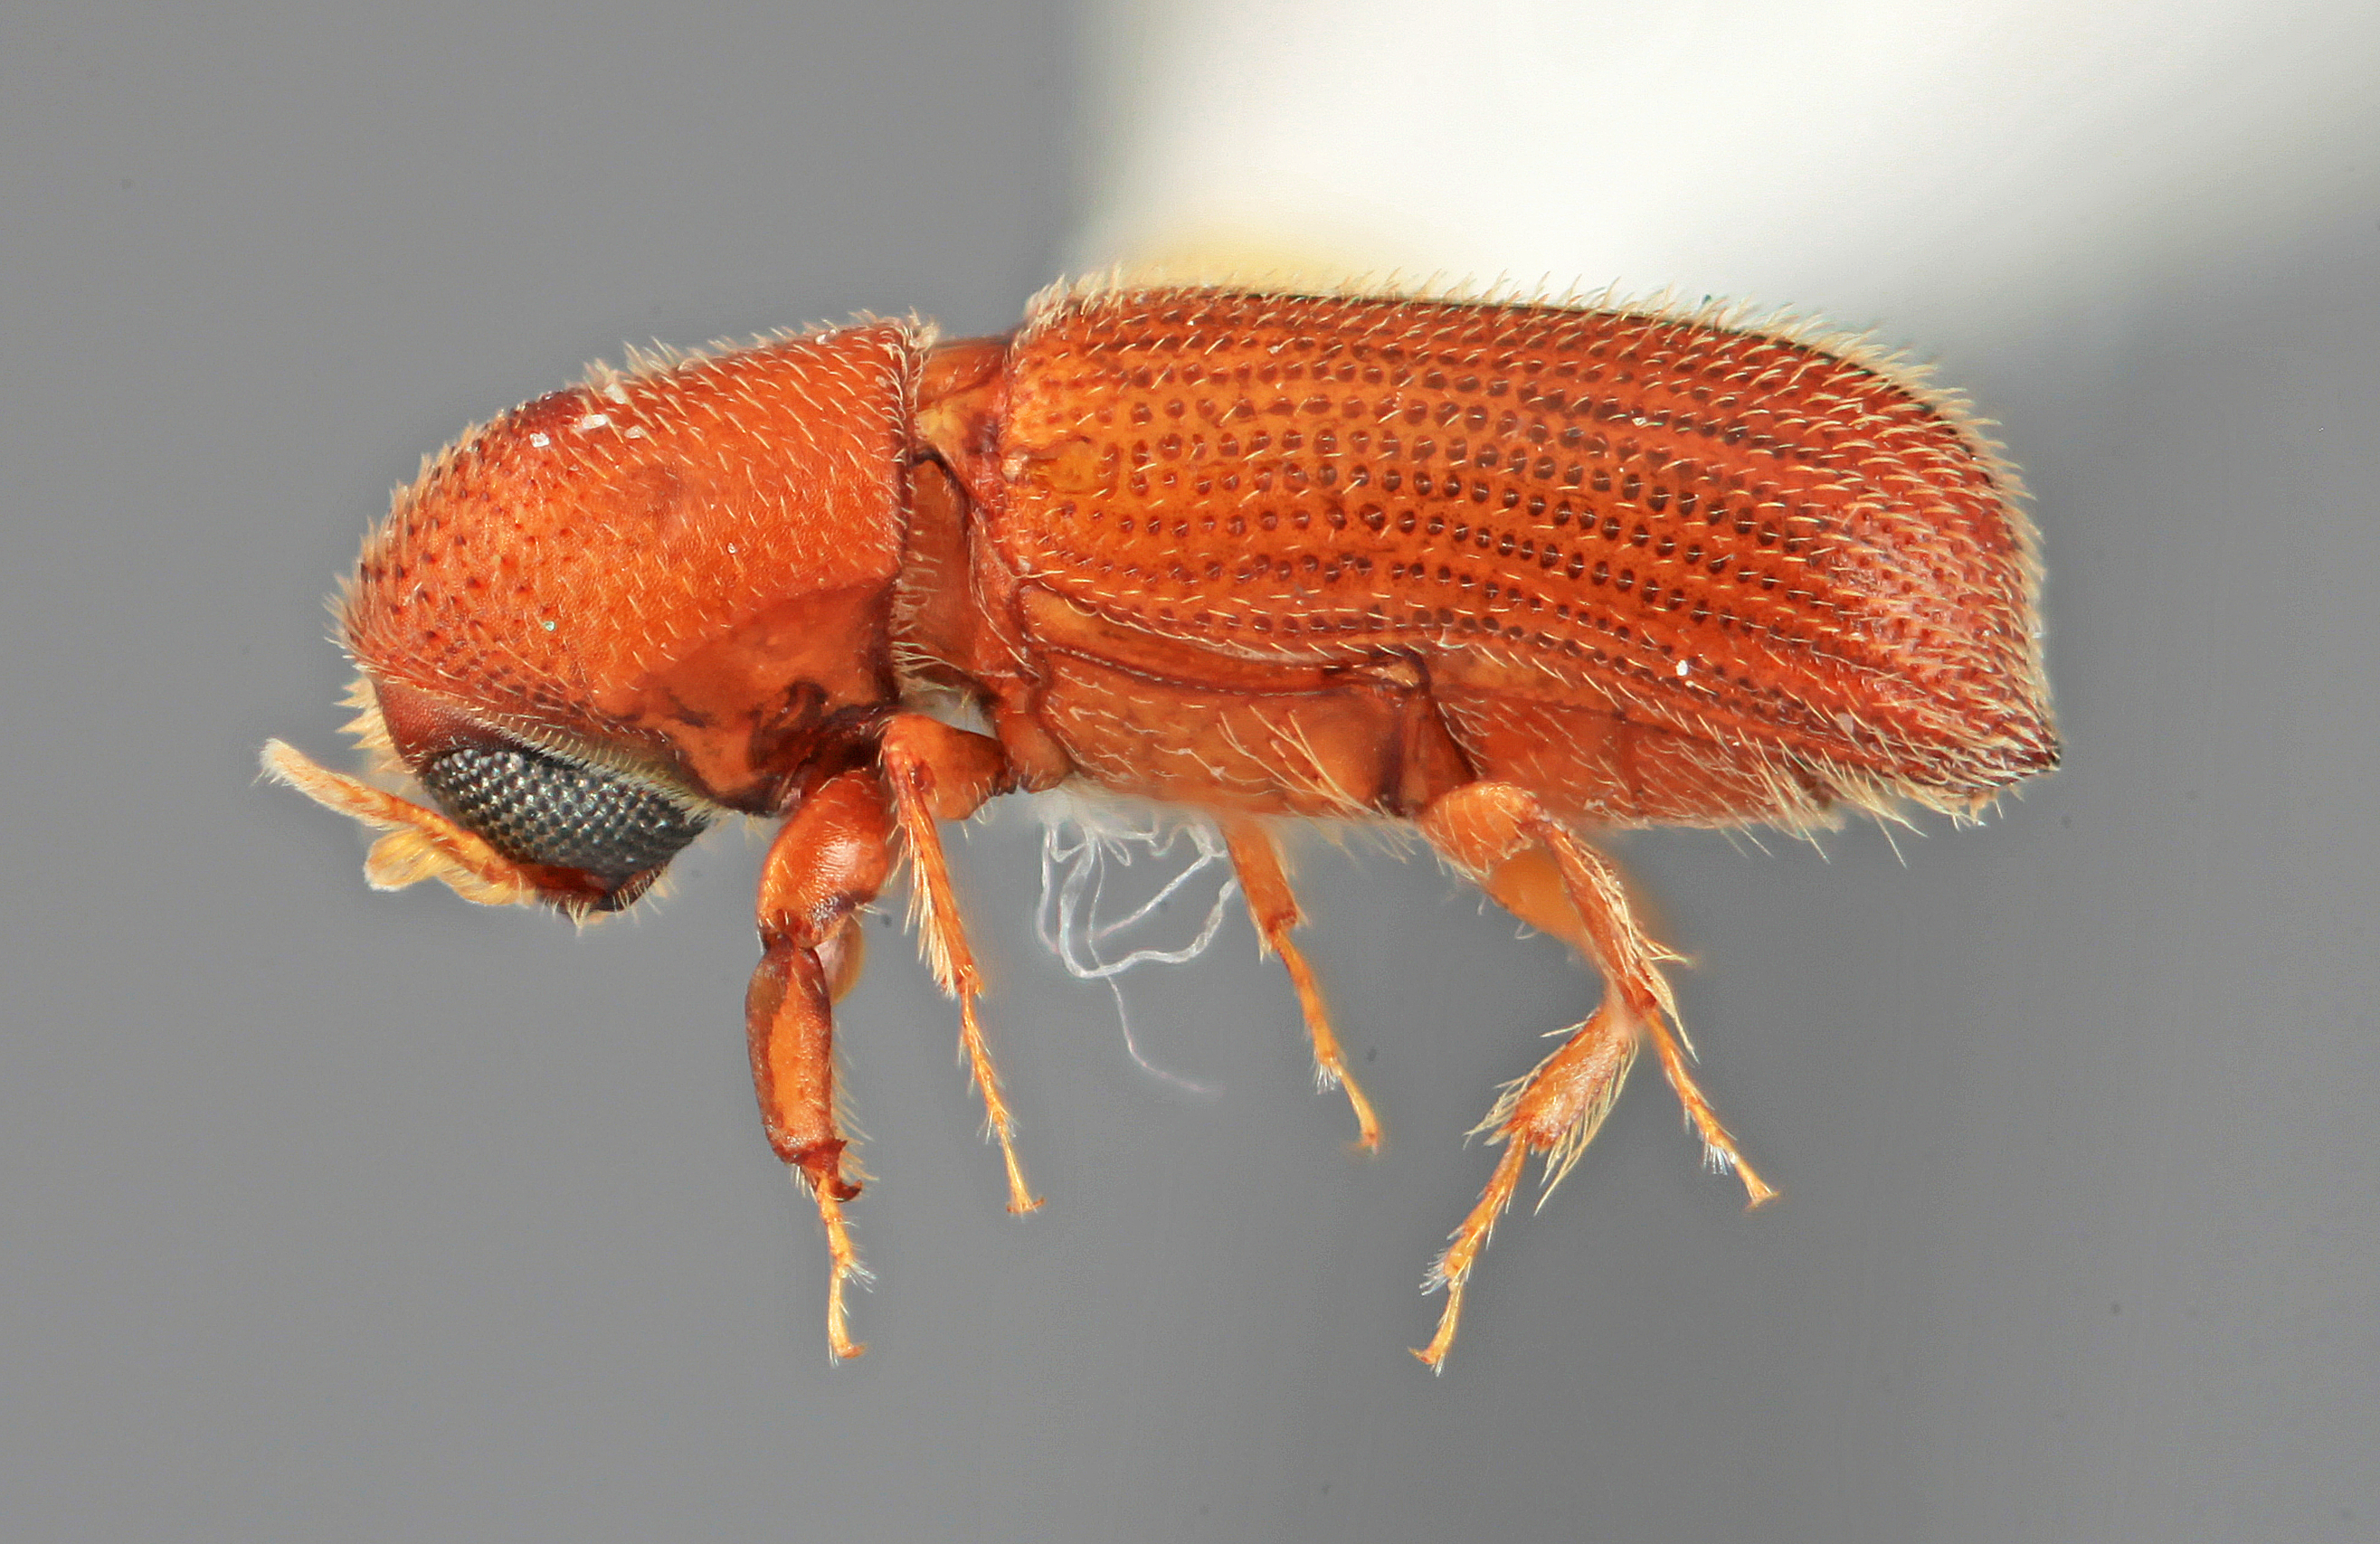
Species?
Micracis detentus
